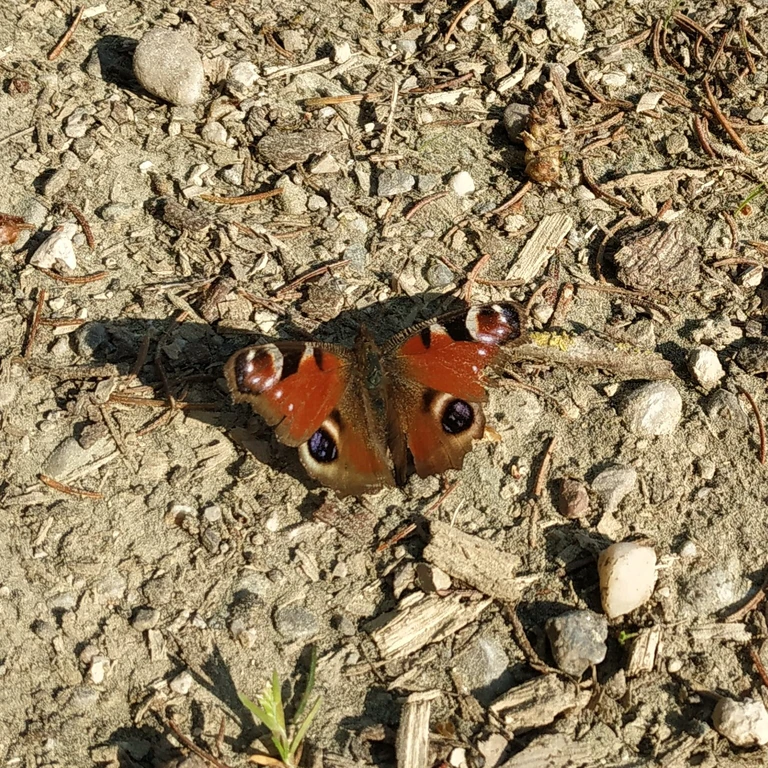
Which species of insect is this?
Aglais io
